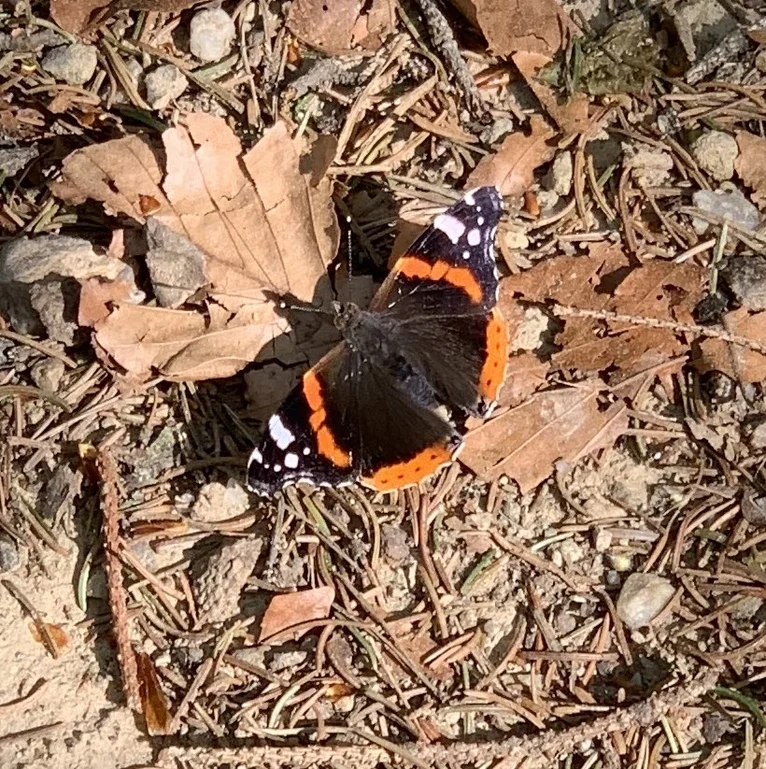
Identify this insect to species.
Vanessa atalanta
